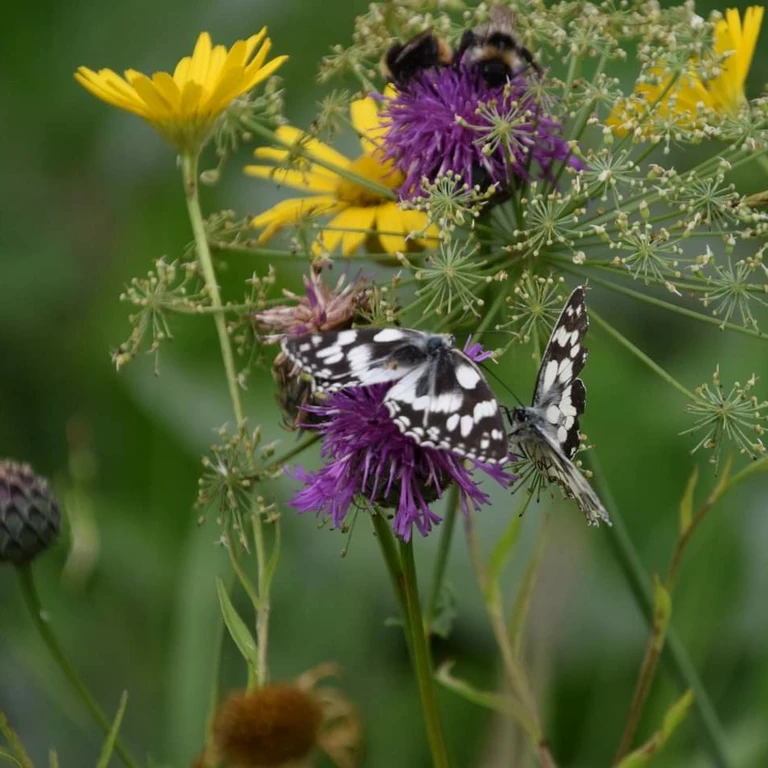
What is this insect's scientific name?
Melanargia galathea
